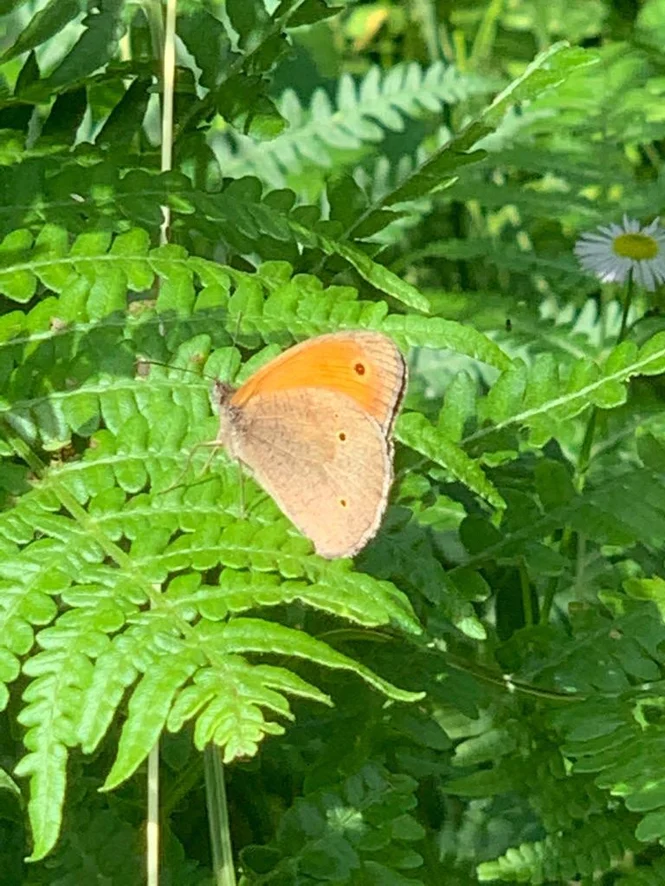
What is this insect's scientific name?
Maniola jurtina
